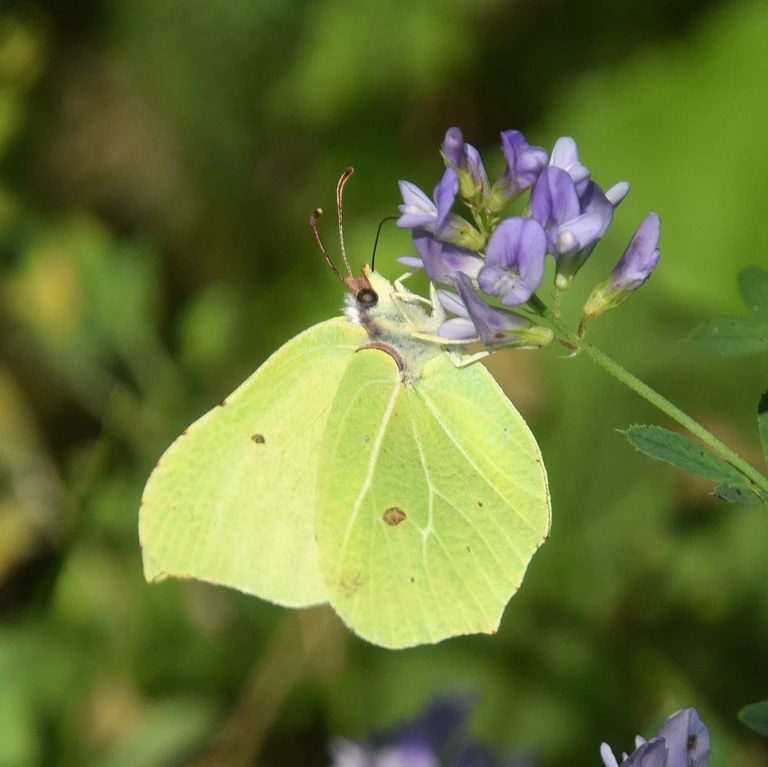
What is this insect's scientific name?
Gonepteryx rhamni
